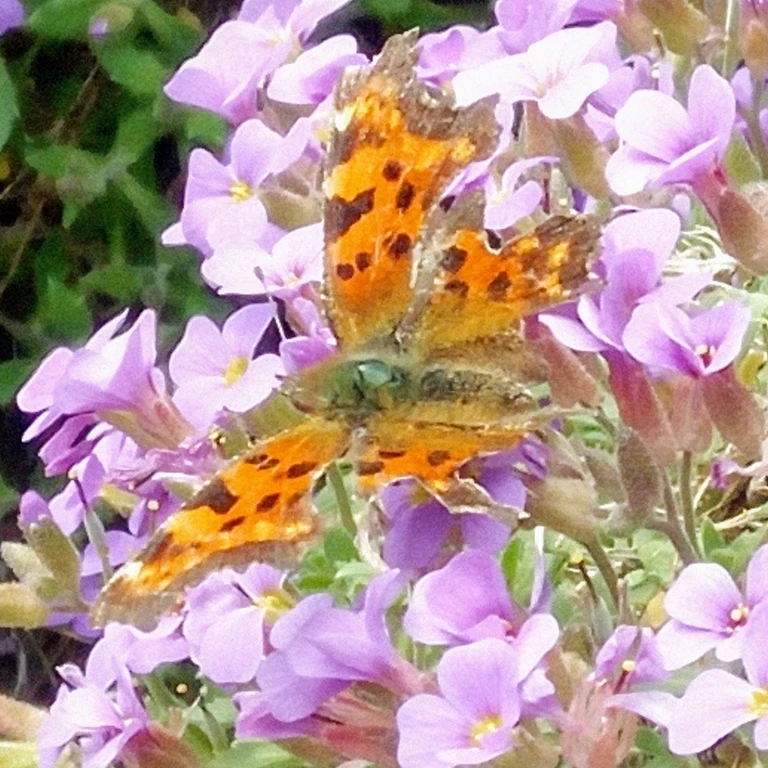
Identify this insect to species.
Polygonia c-album
